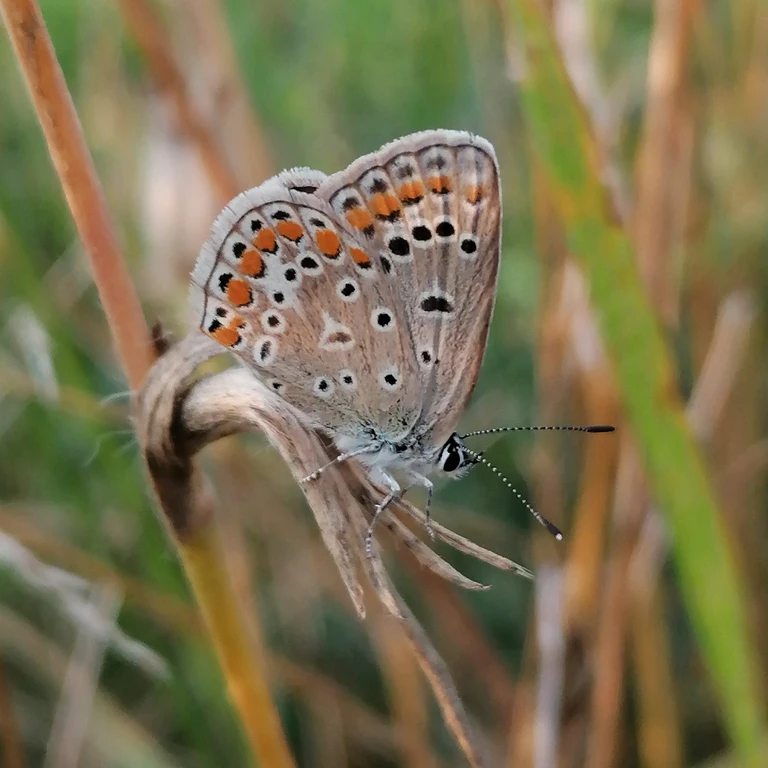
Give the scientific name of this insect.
Polyommatus icarus
